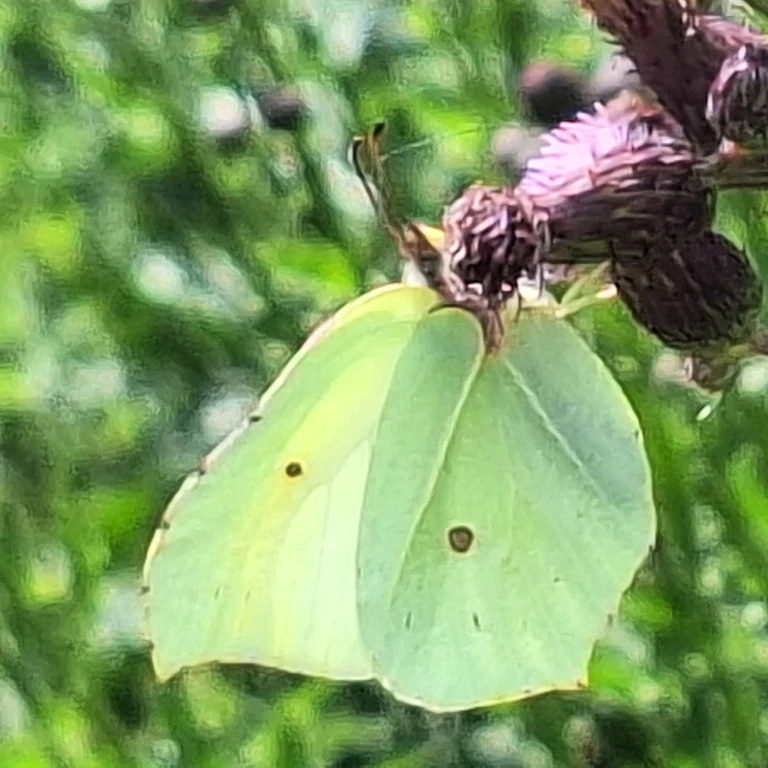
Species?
Gonepteryx rhamni
